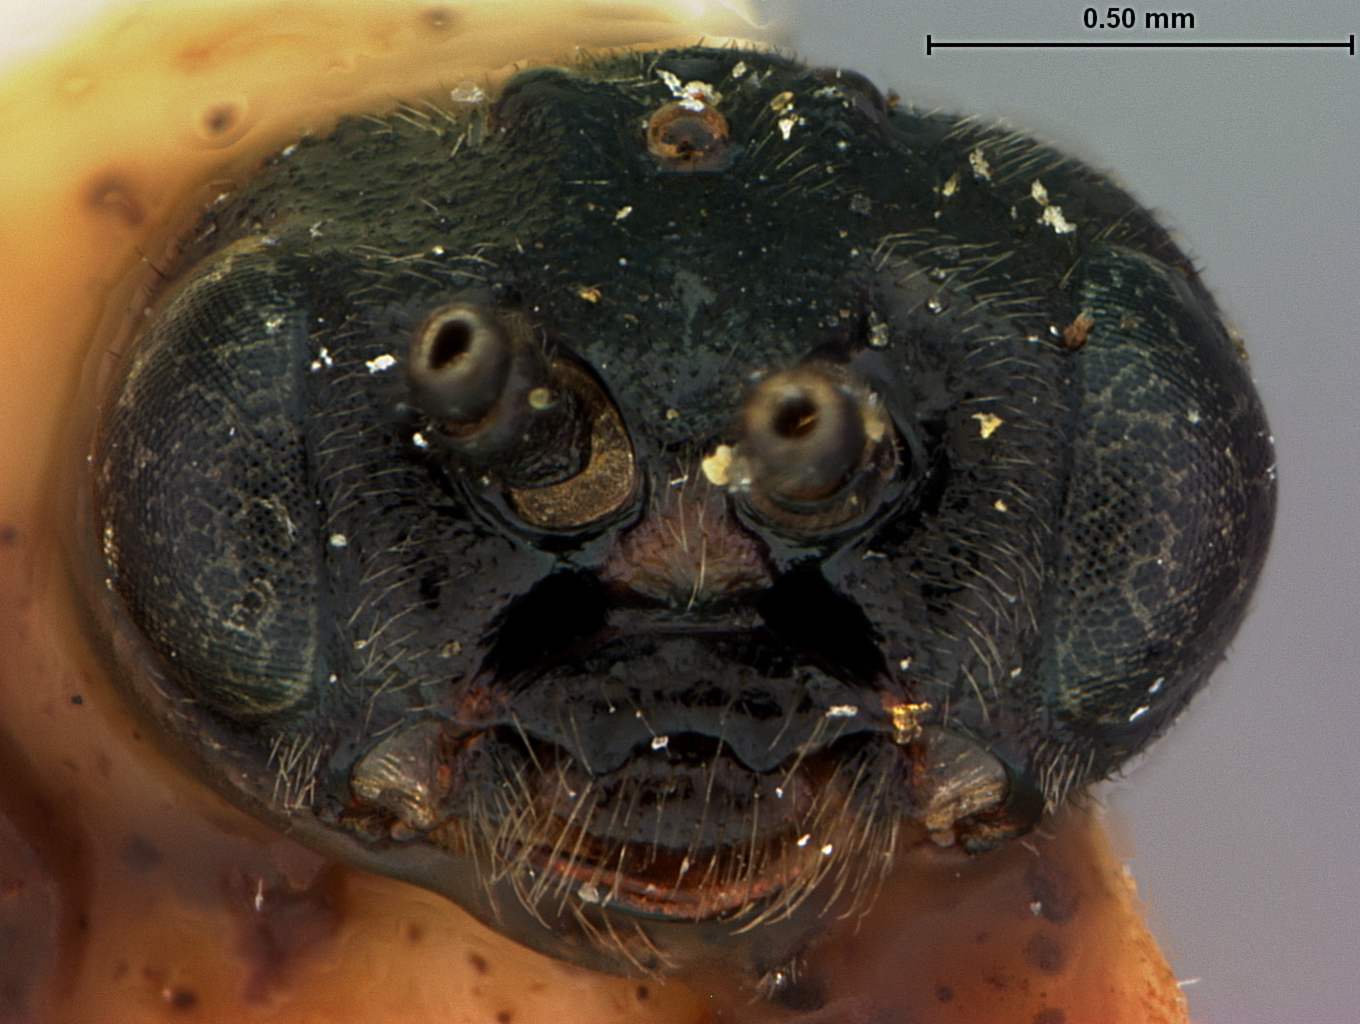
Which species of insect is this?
Marlattia erythrothorax
